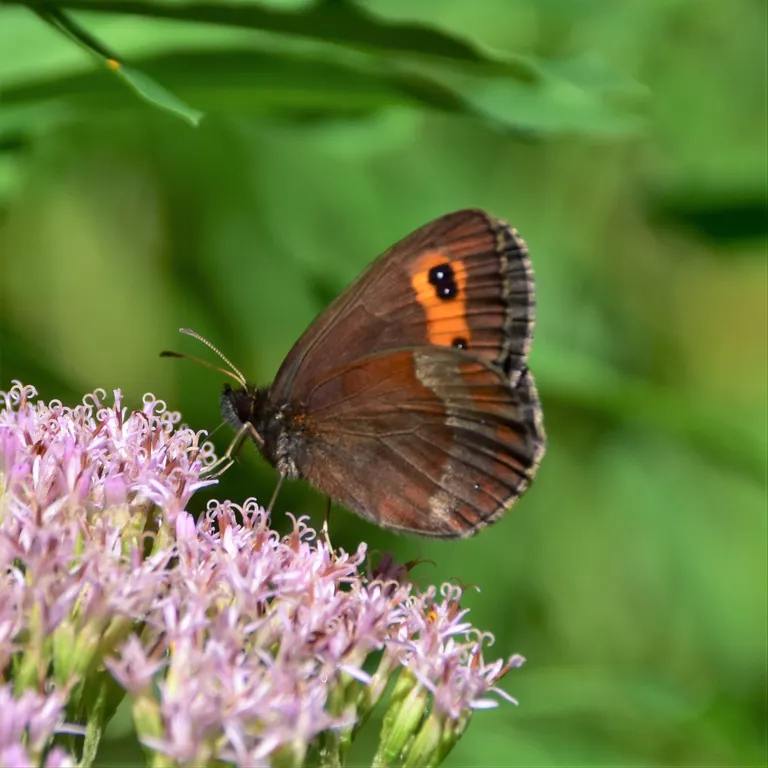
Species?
Erebia aethiops
